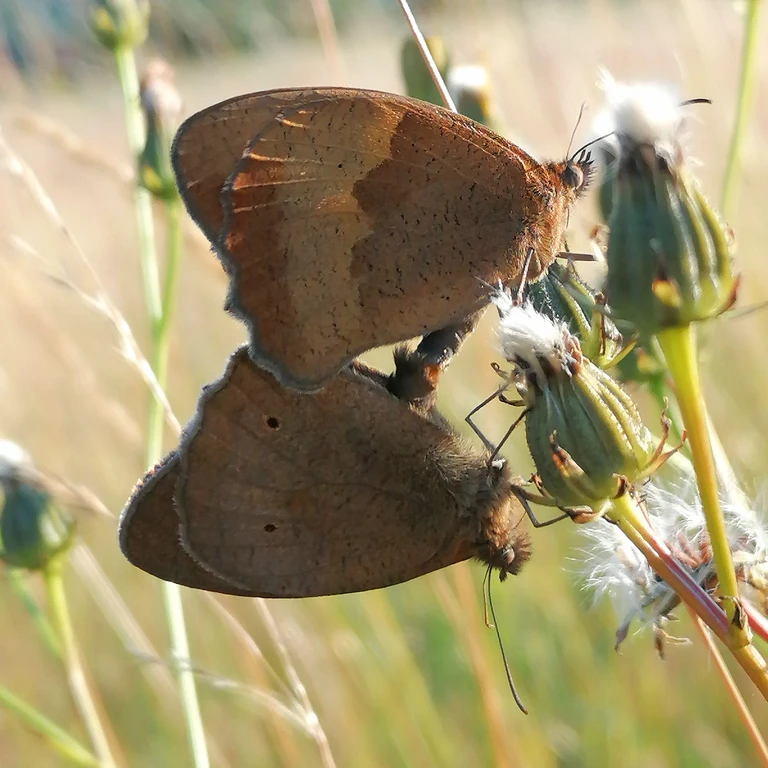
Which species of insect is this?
Maniola jurtina
